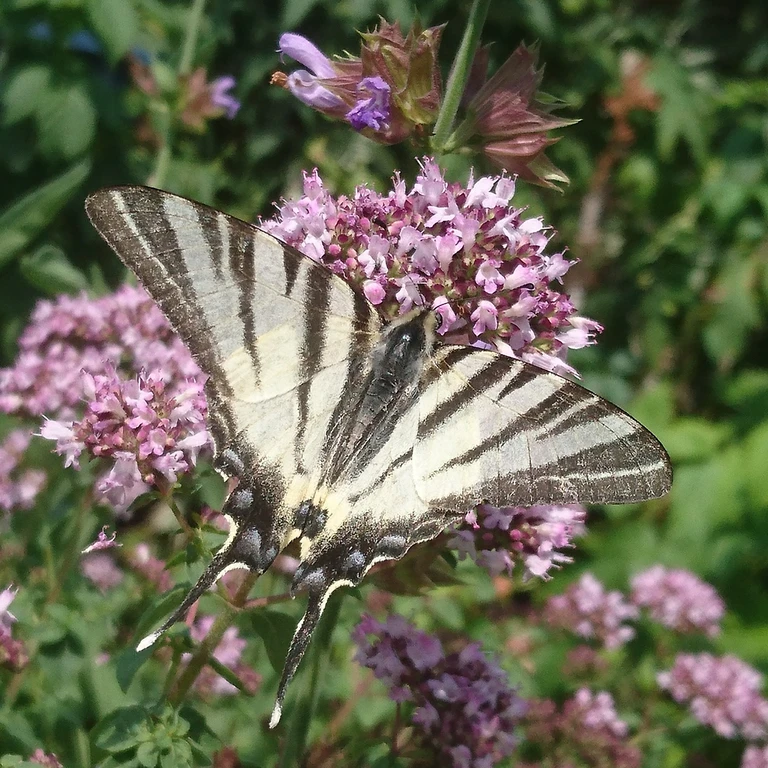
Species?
Iphiclides podalirius
